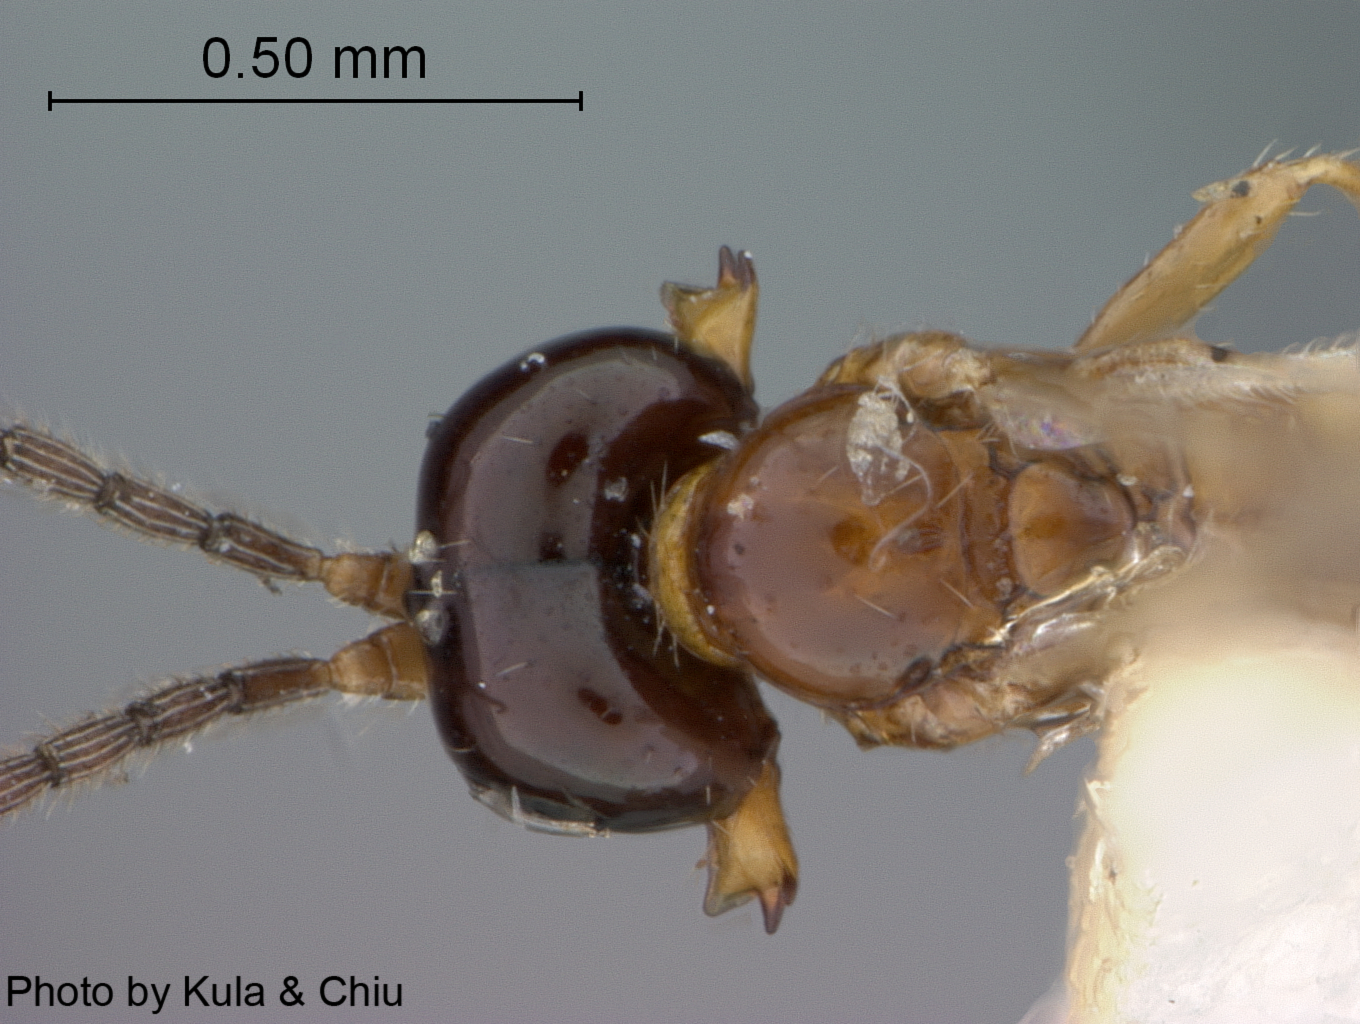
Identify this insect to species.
Synaldis blantoni
